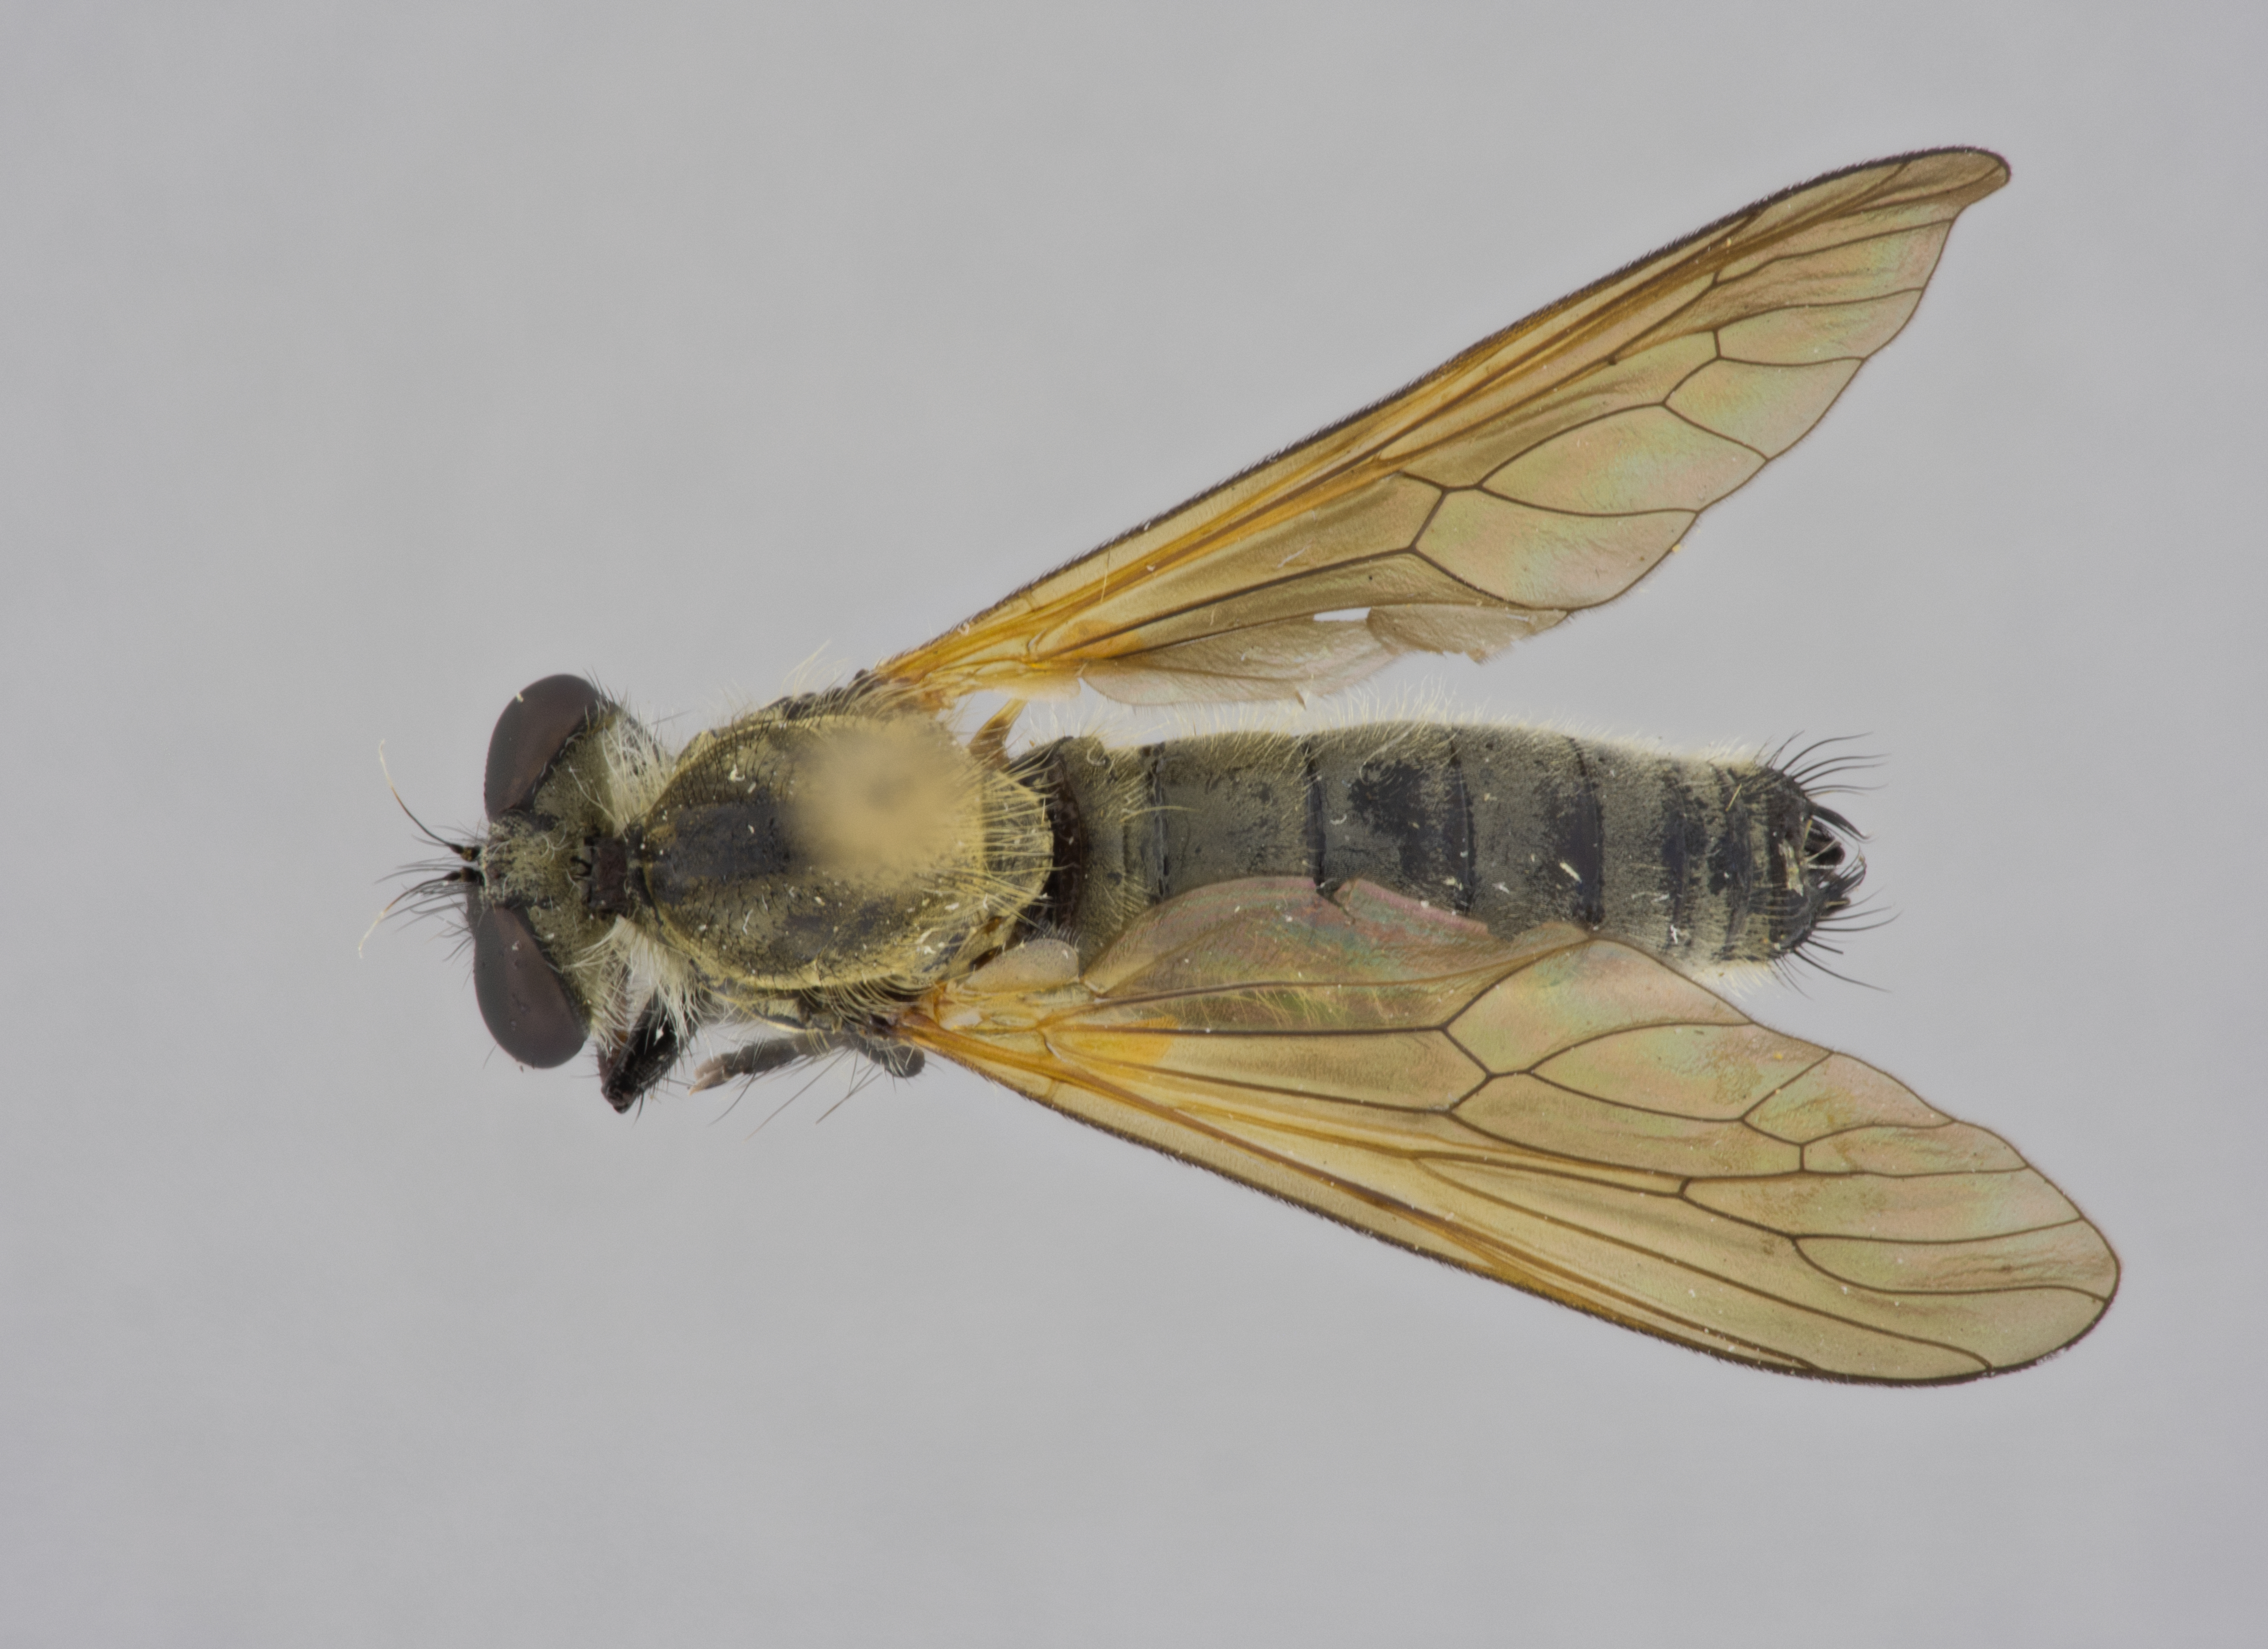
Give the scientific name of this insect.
Damalis femoralis
